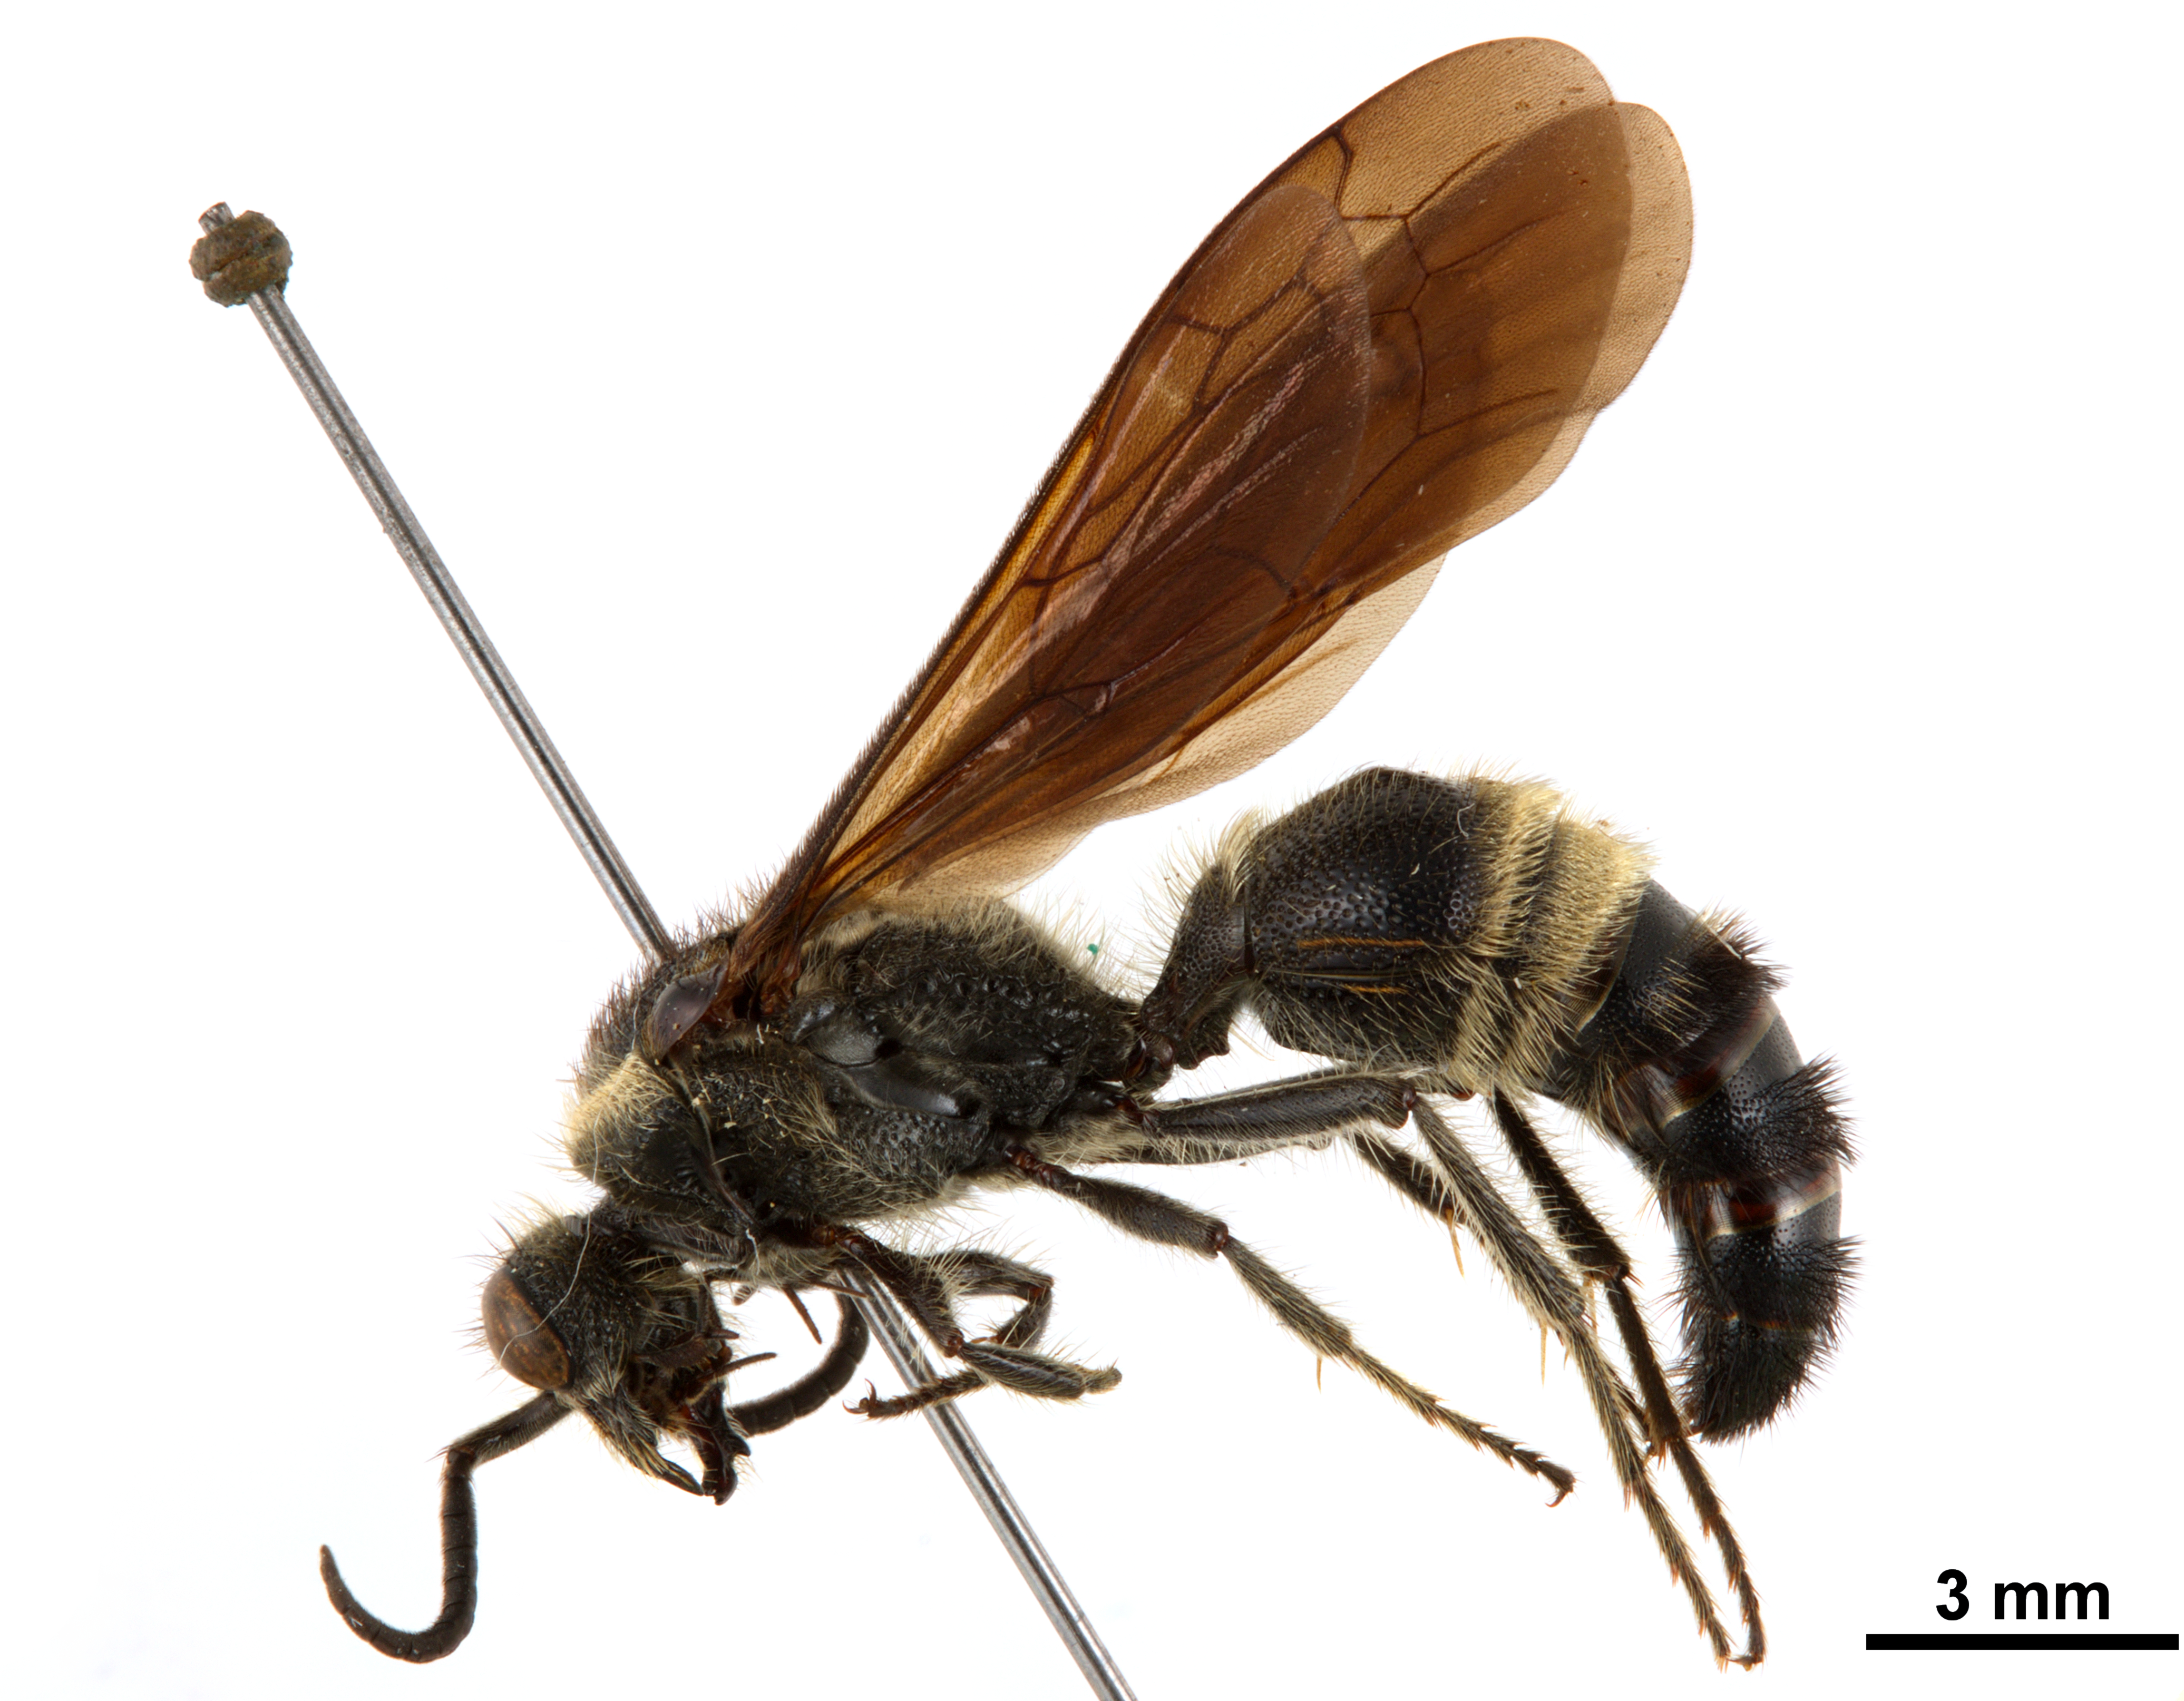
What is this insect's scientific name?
Zavatilla gutrunae
